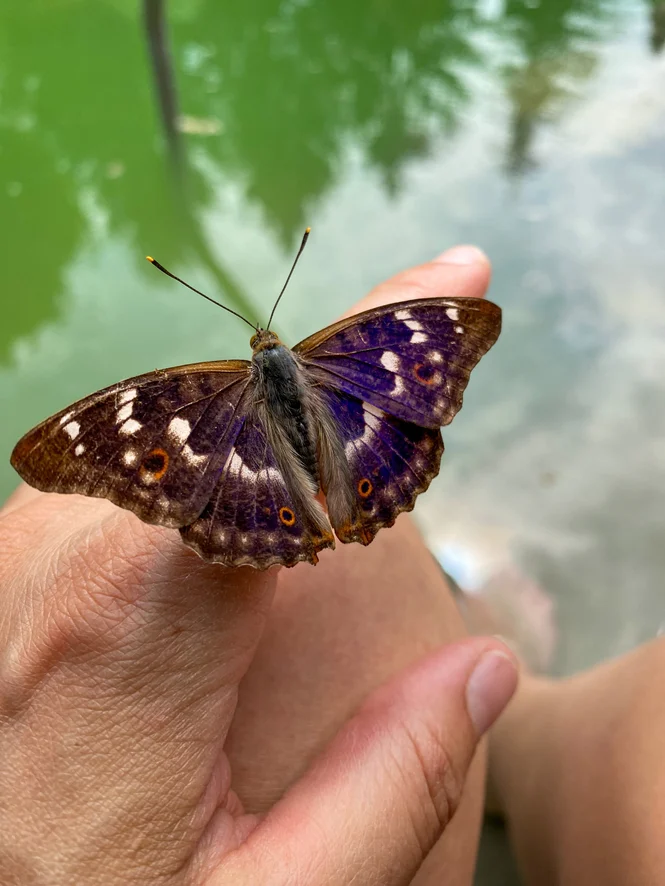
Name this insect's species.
Apatura ilia
